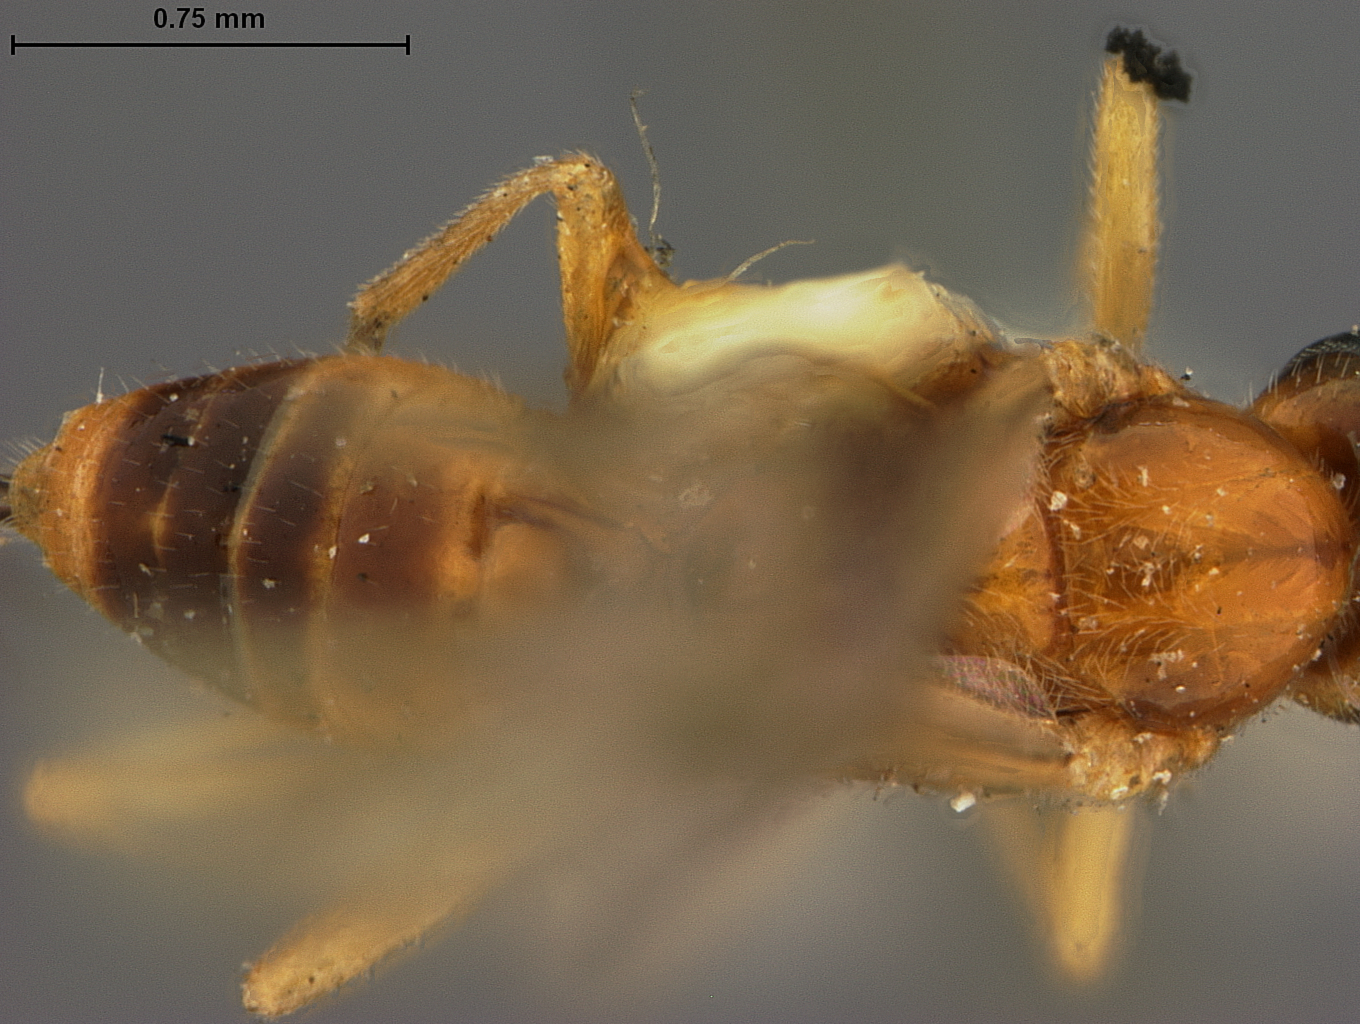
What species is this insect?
Bracon cecidomyiae
